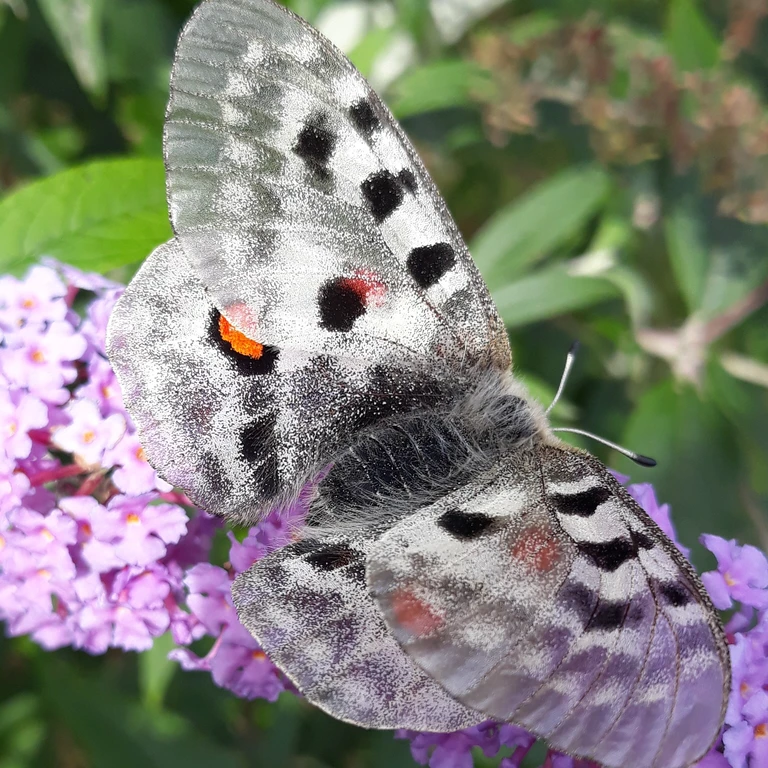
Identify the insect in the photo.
Parnassius apollo
